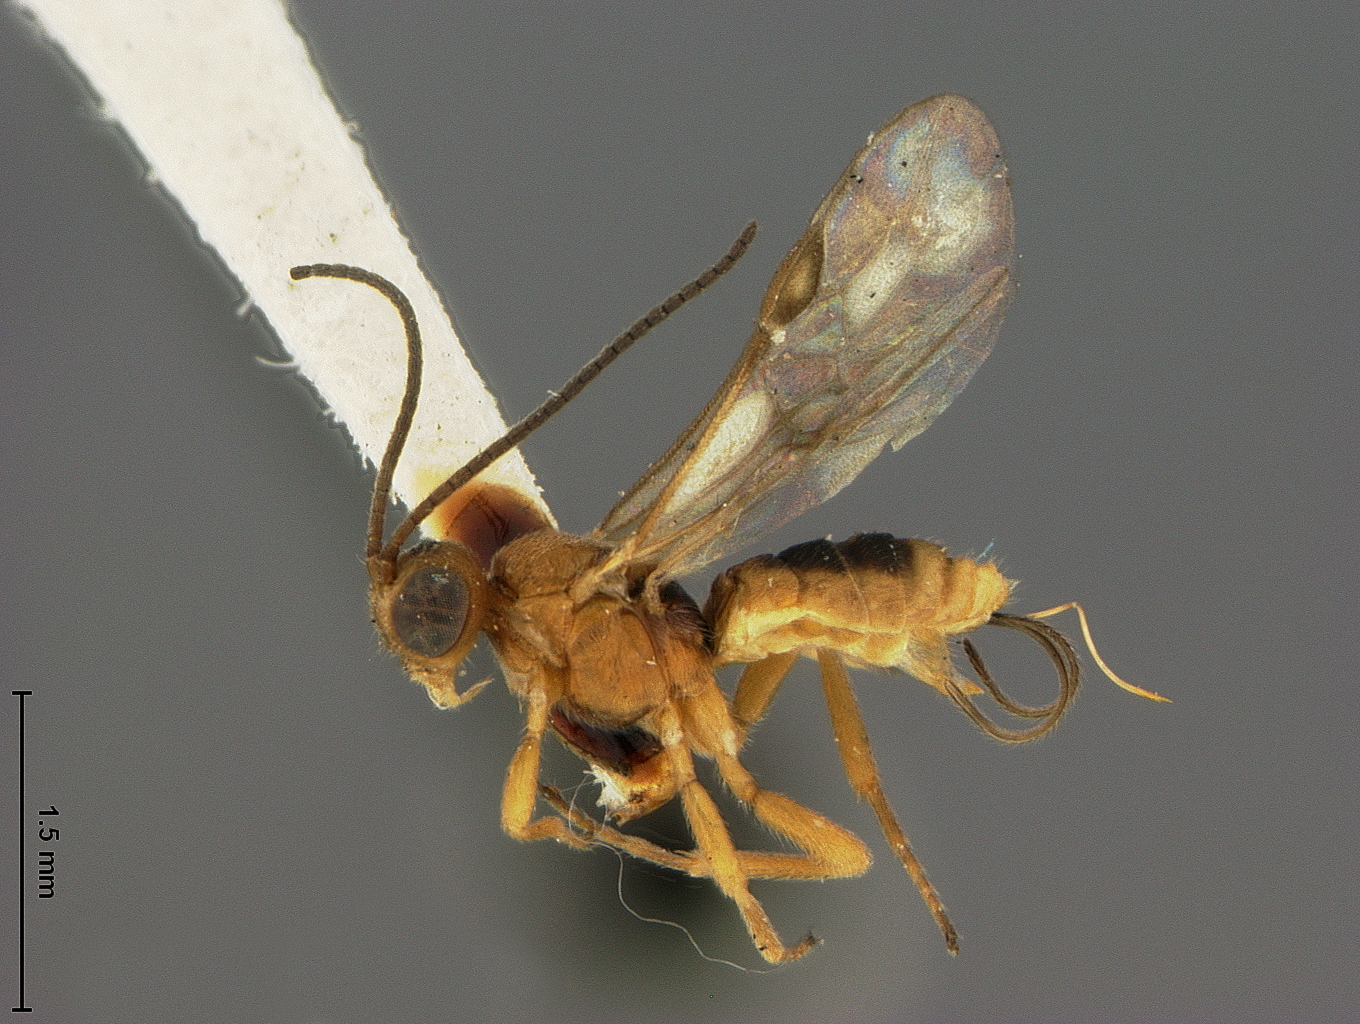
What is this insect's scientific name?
Bracon greeni
